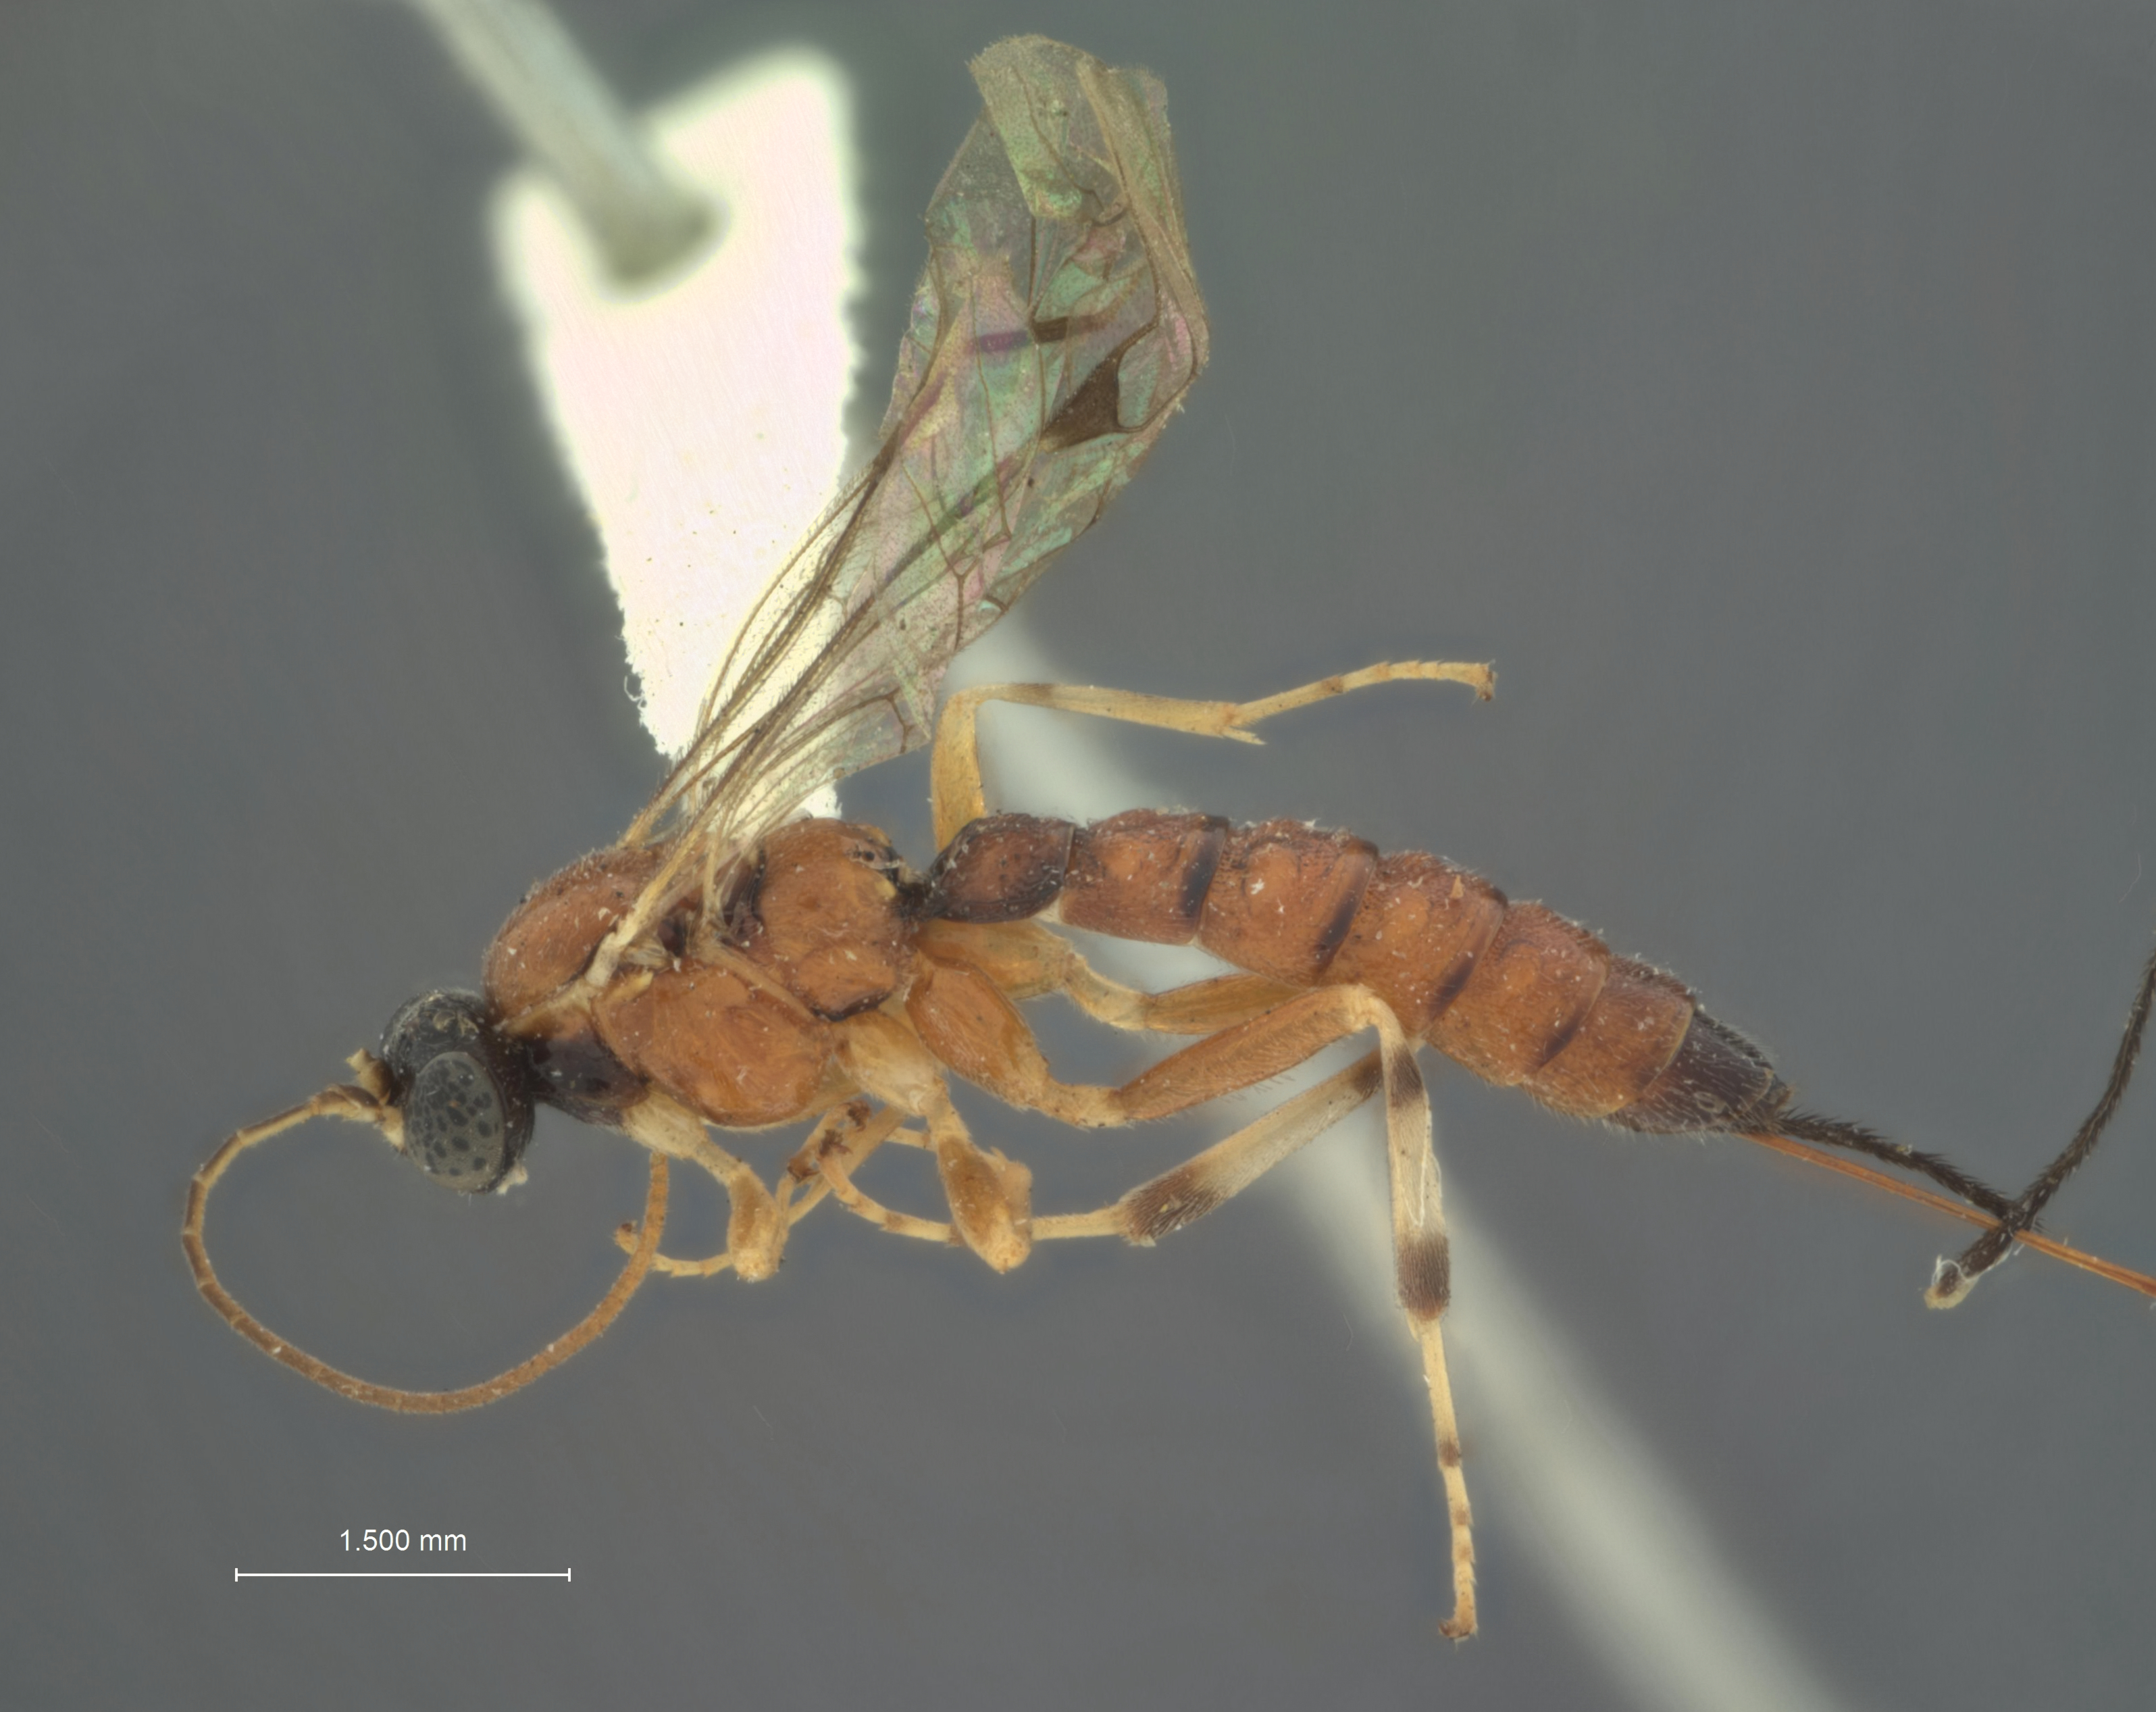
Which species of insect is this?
Epiurus carpocapsae
